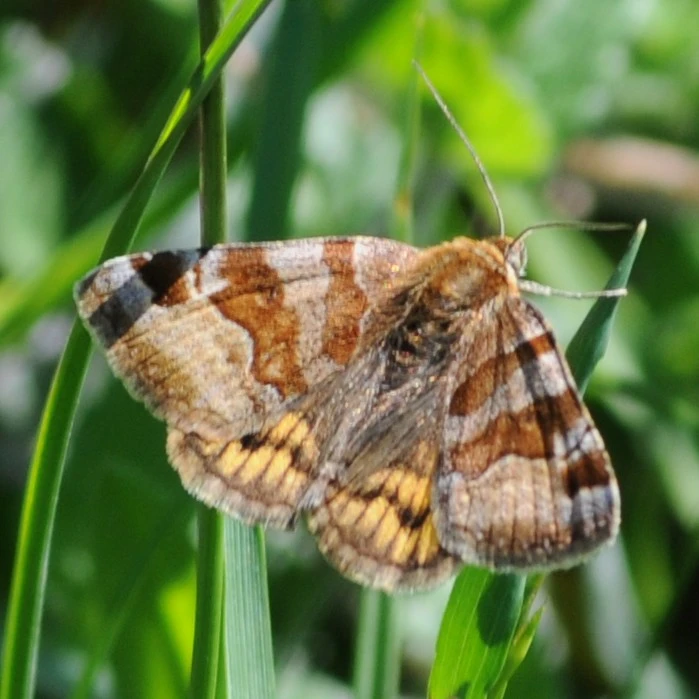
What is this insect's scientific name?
Euclidia glyphica
